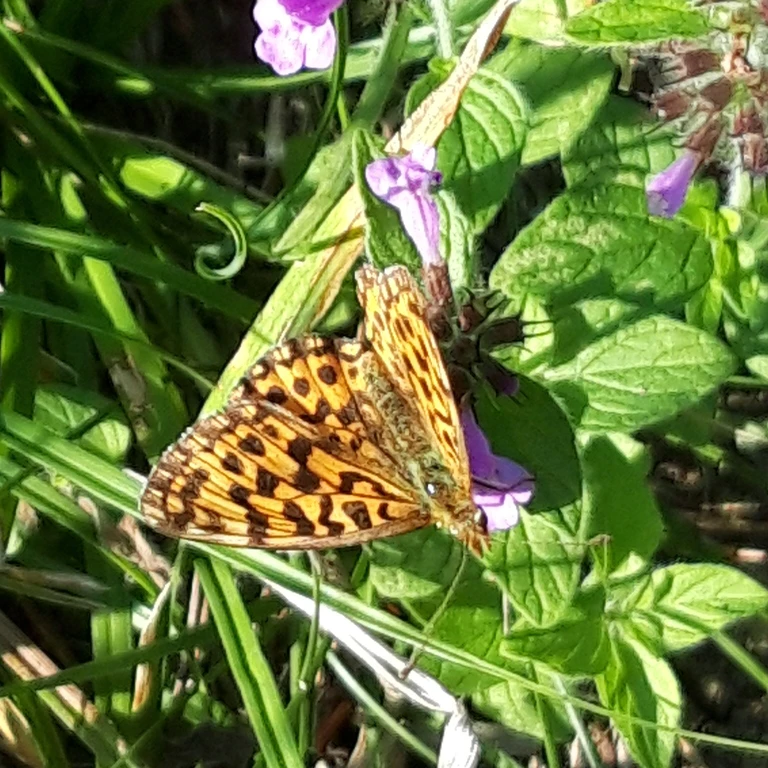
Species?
Boloria dia
